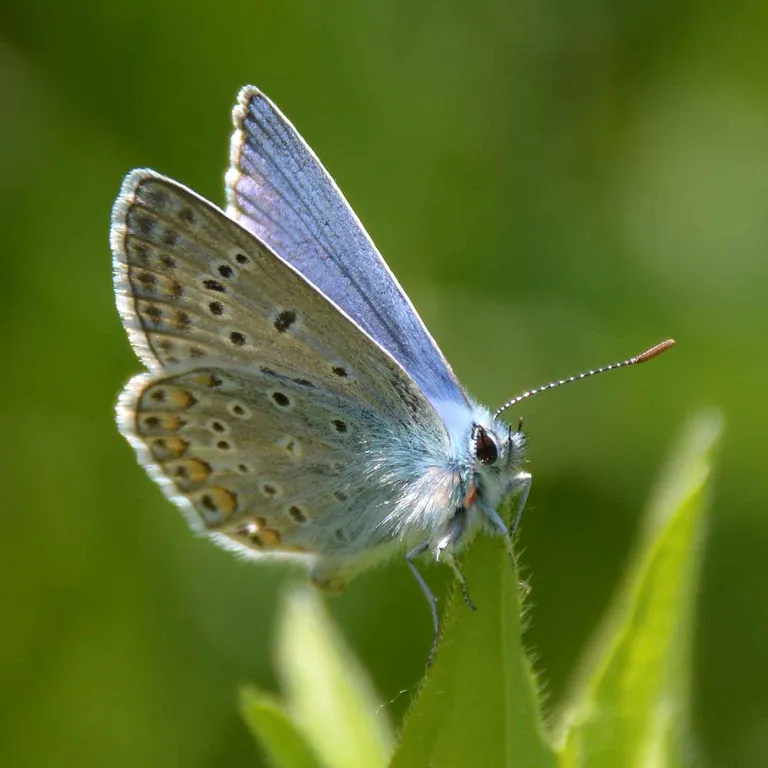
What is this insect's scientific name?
Polyommatus icarus
